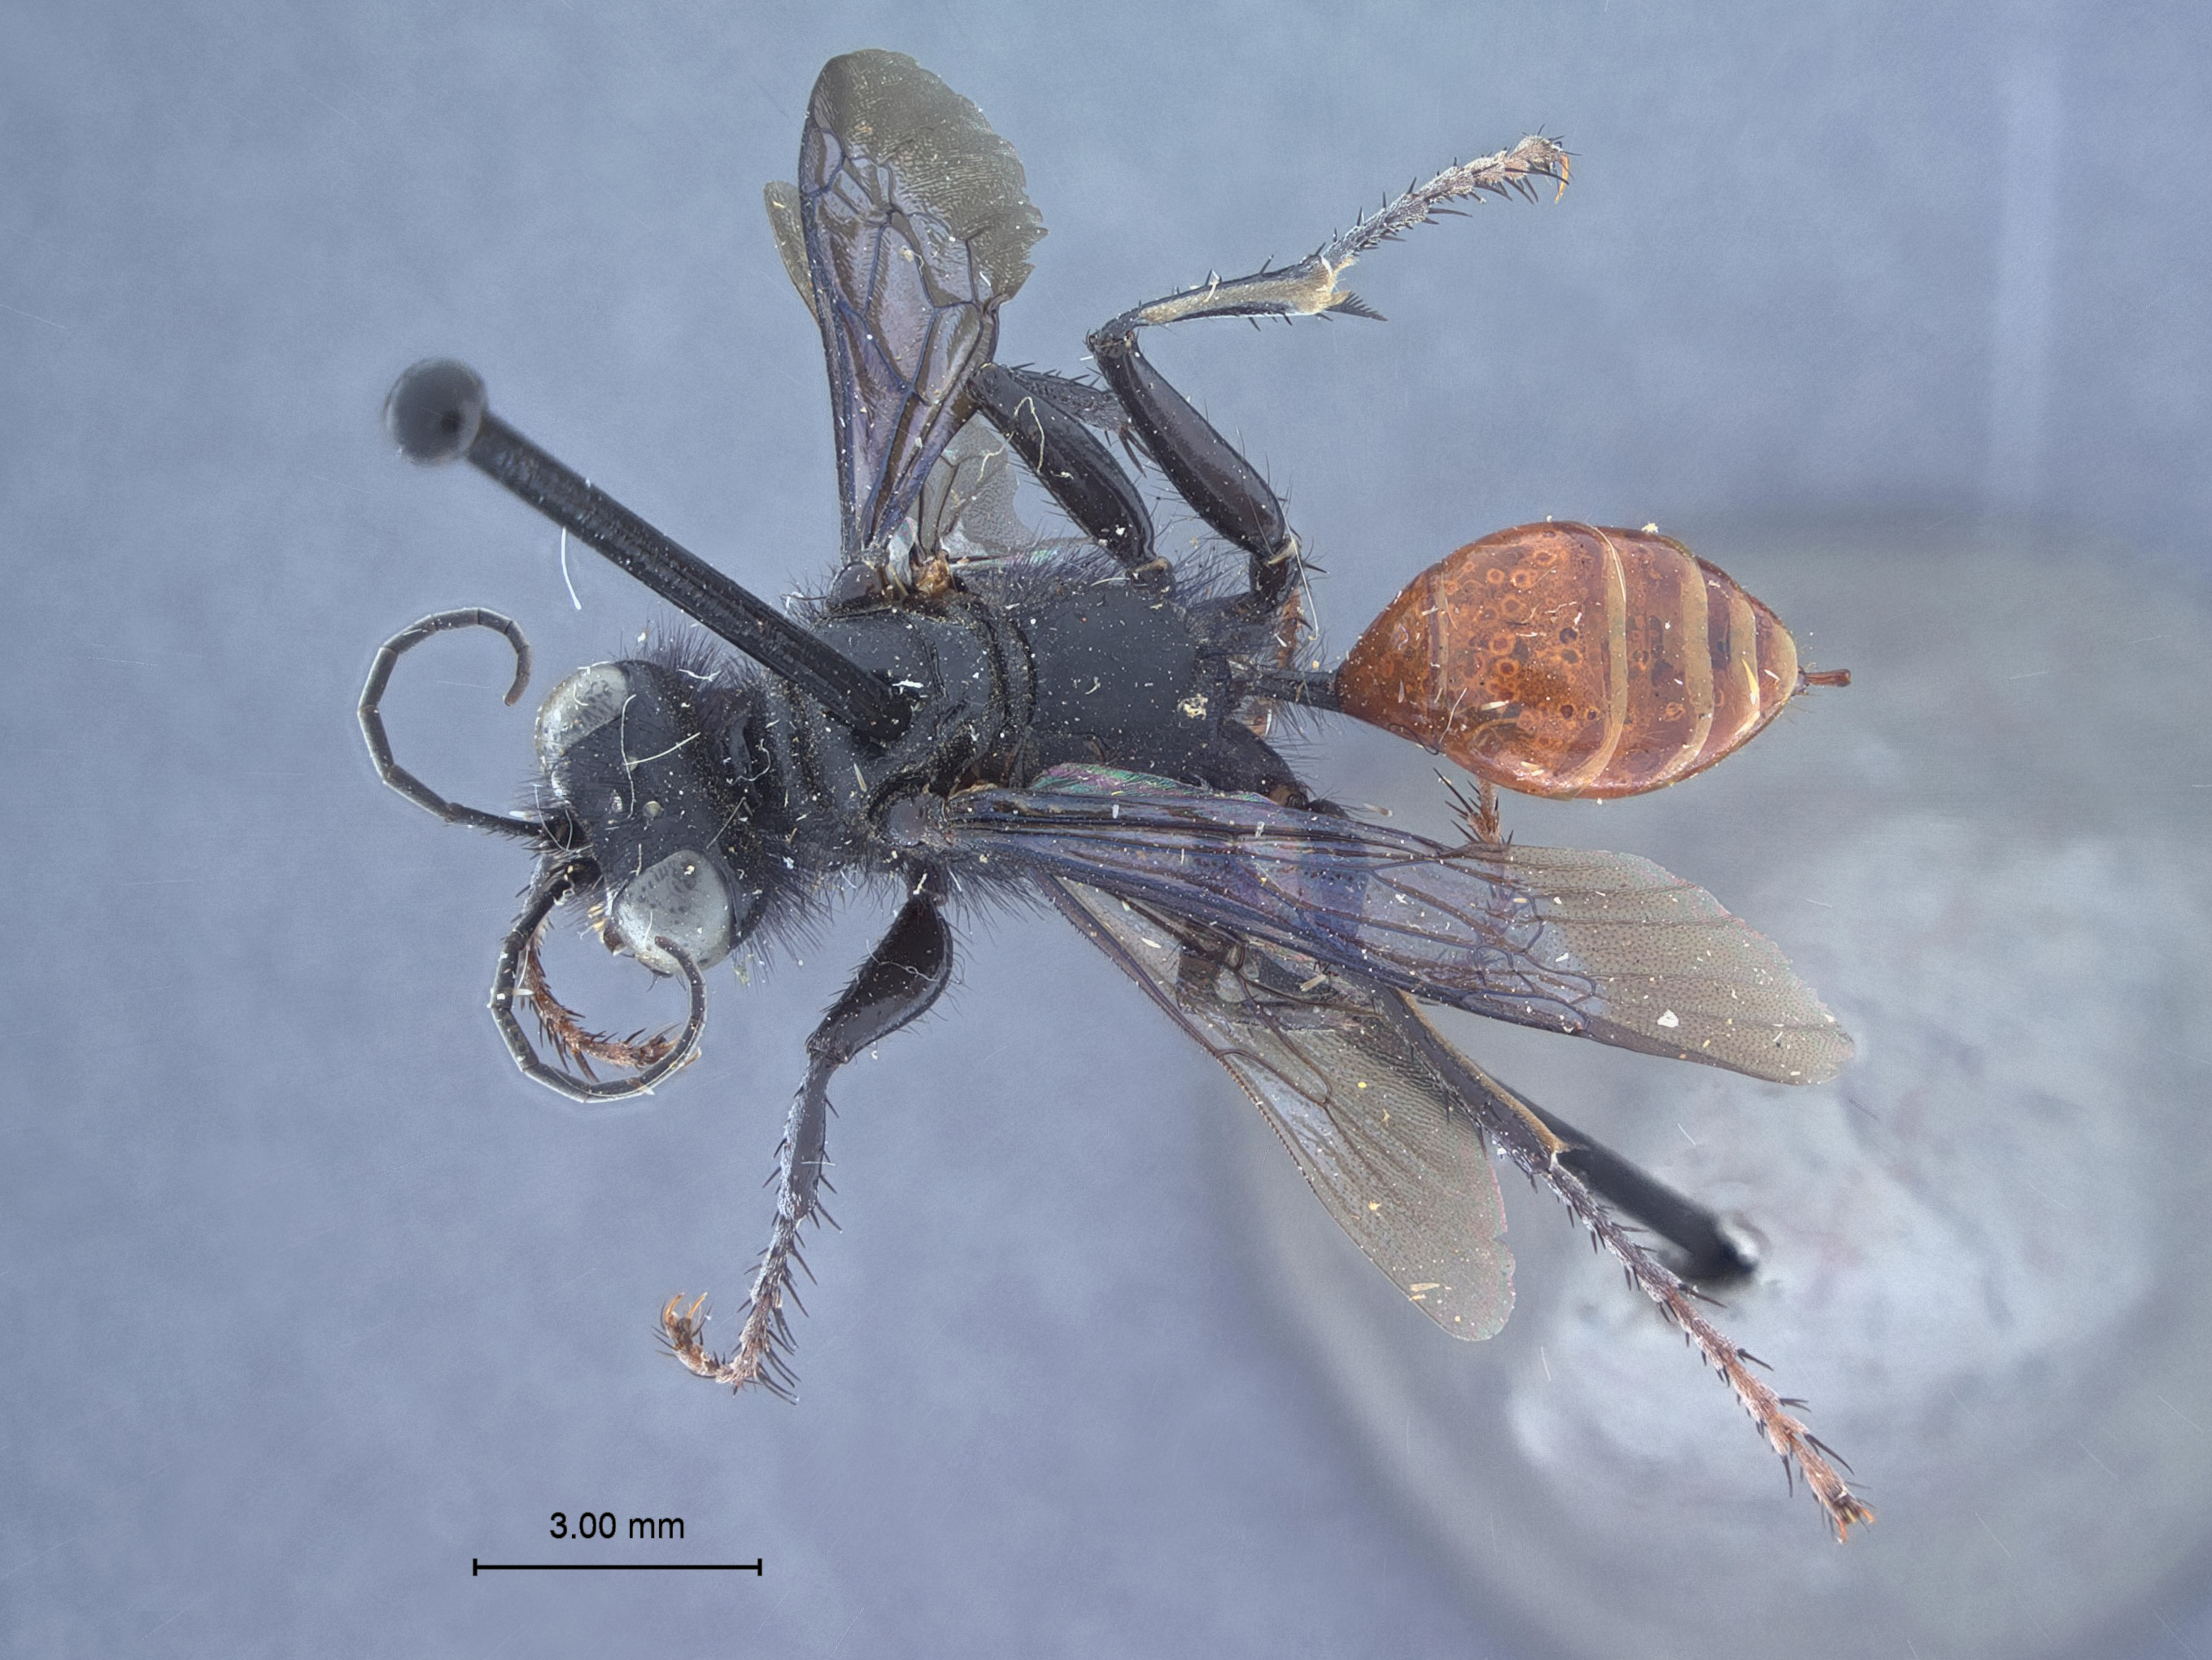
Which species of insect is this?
Calosphex erythrogastra
